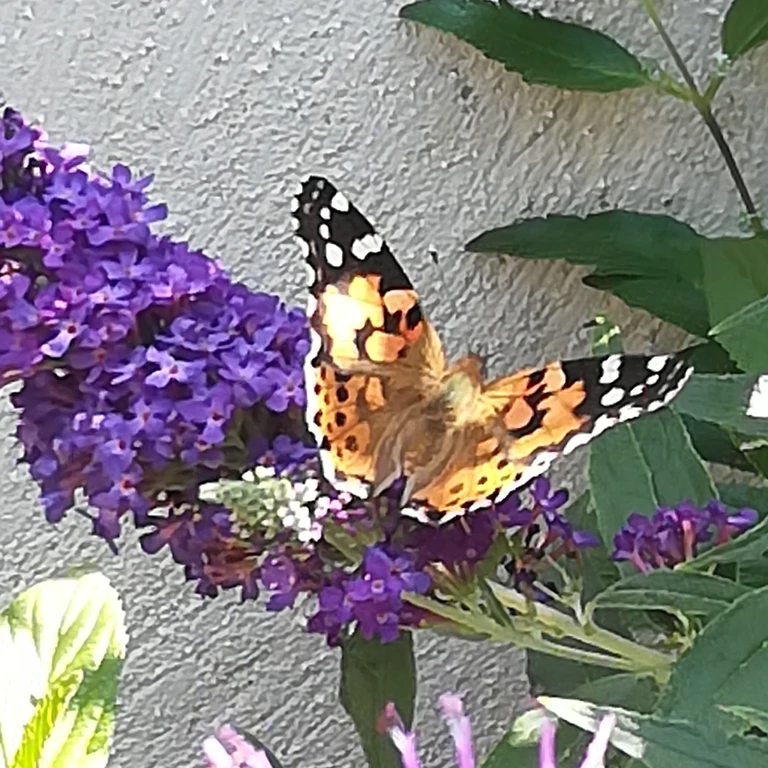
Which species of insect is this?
Vanessa cardui
